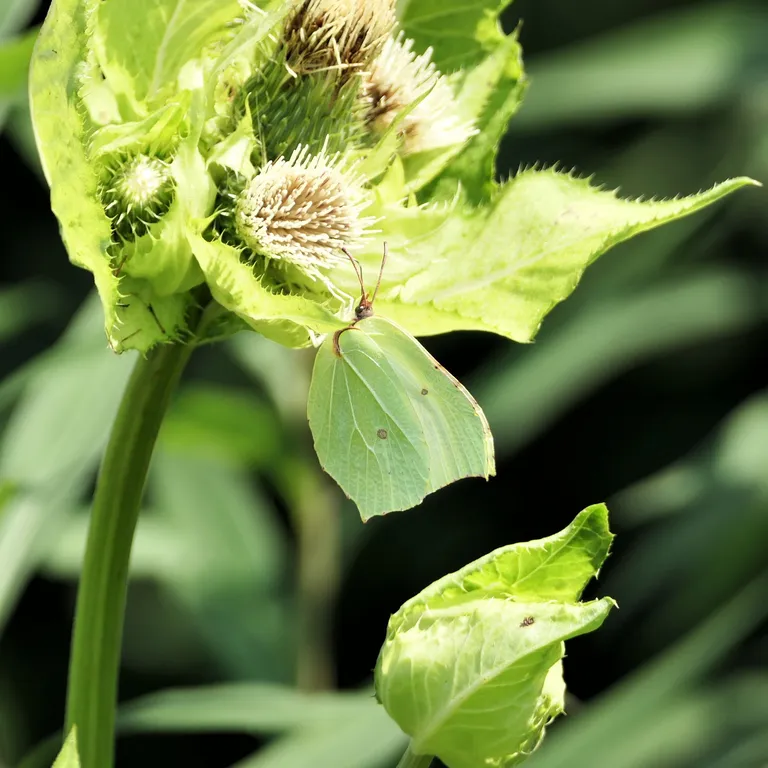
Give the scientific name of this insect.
Gonepteryx rhamni
